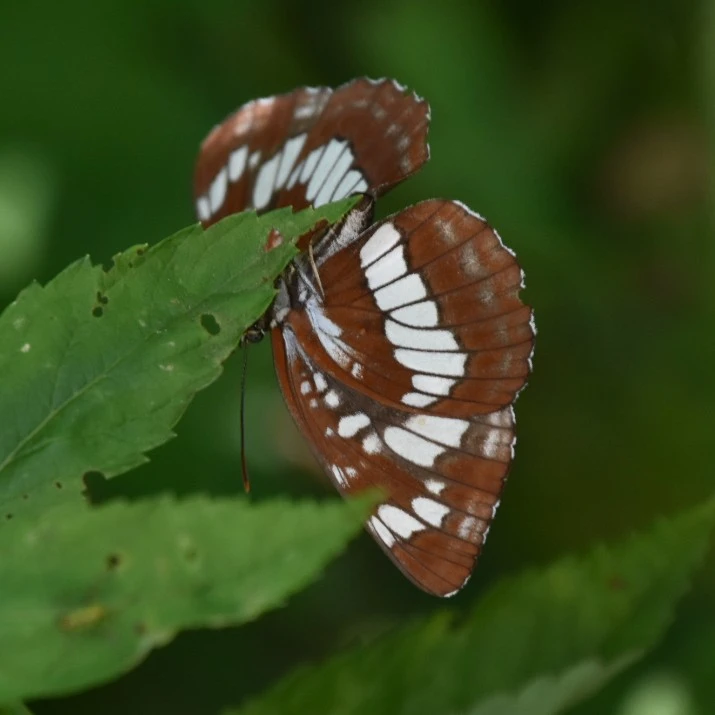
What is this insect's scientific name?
Neptis rivularis
